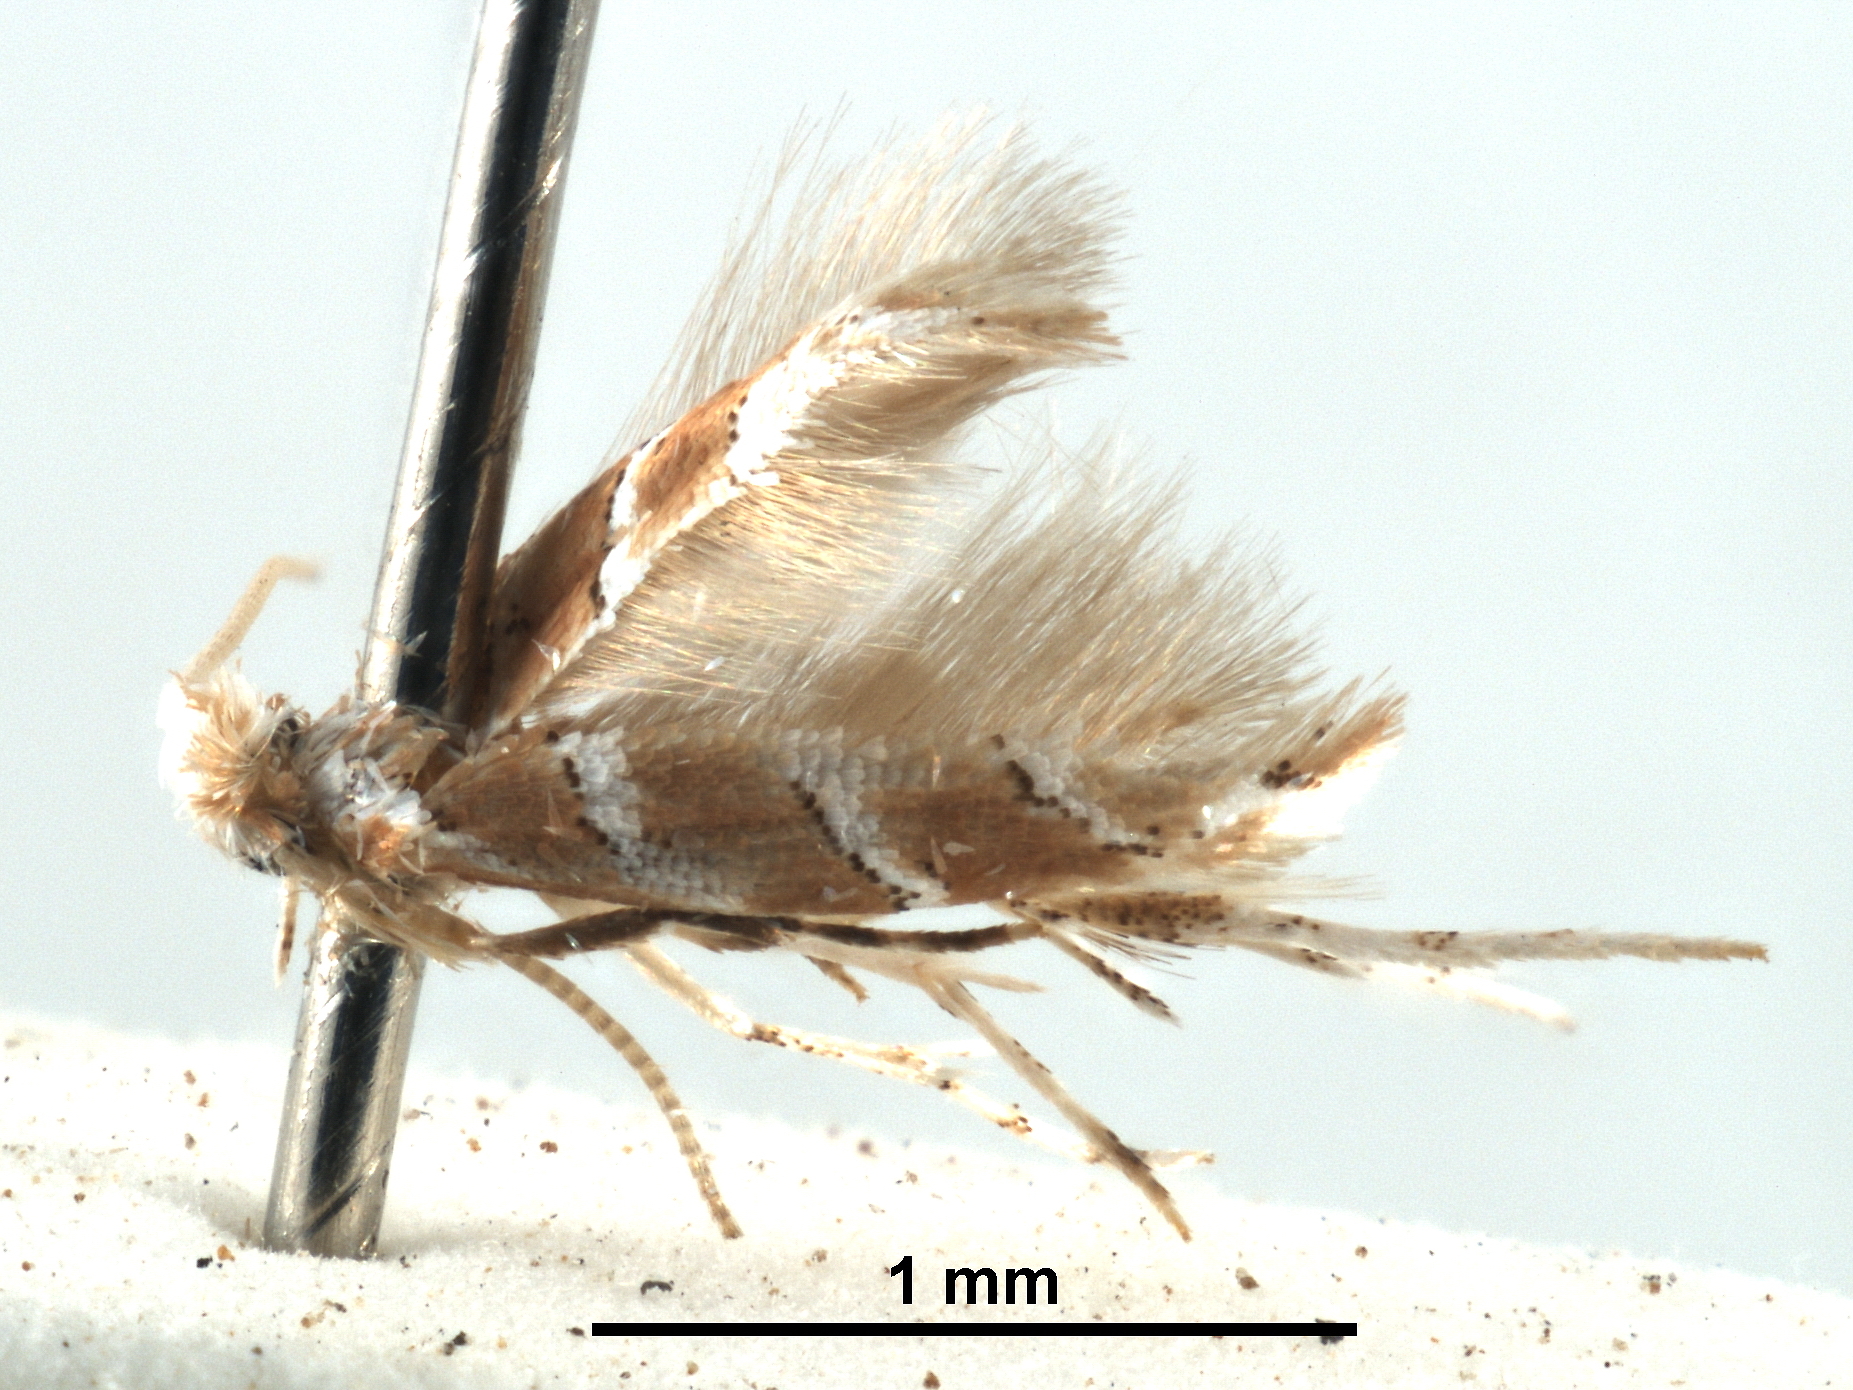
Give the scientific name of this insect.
Phyllonorycter triarcha
